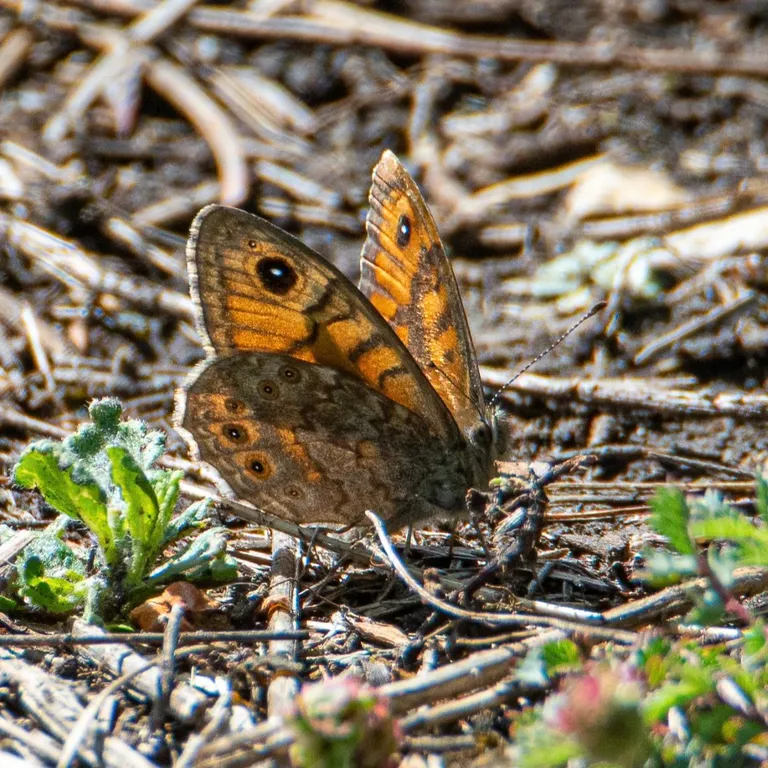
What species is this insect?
Lasiommata megera (also Pararge megera)
